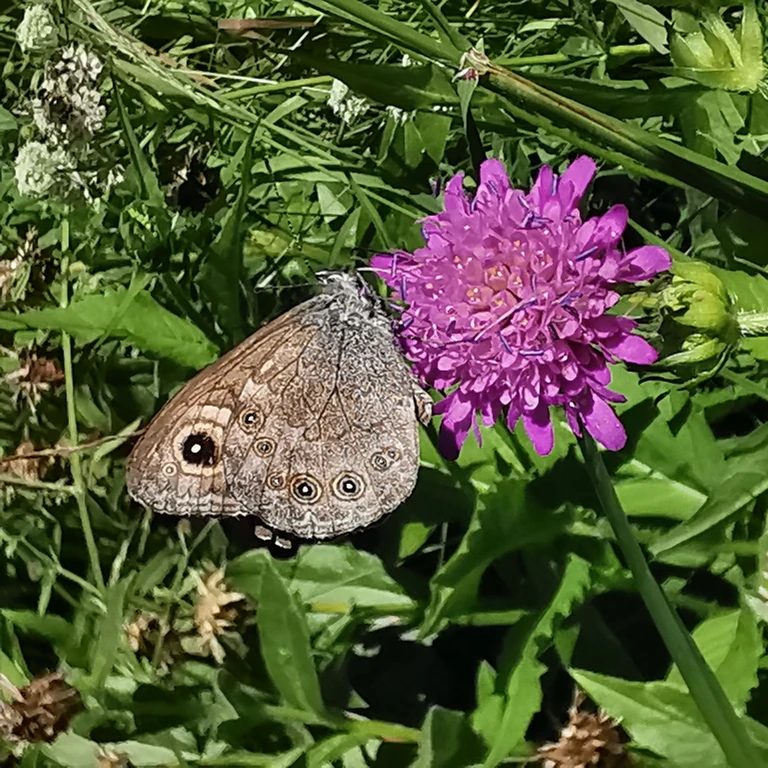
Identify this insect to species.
Lasiommata maera (also Pararge maera)
